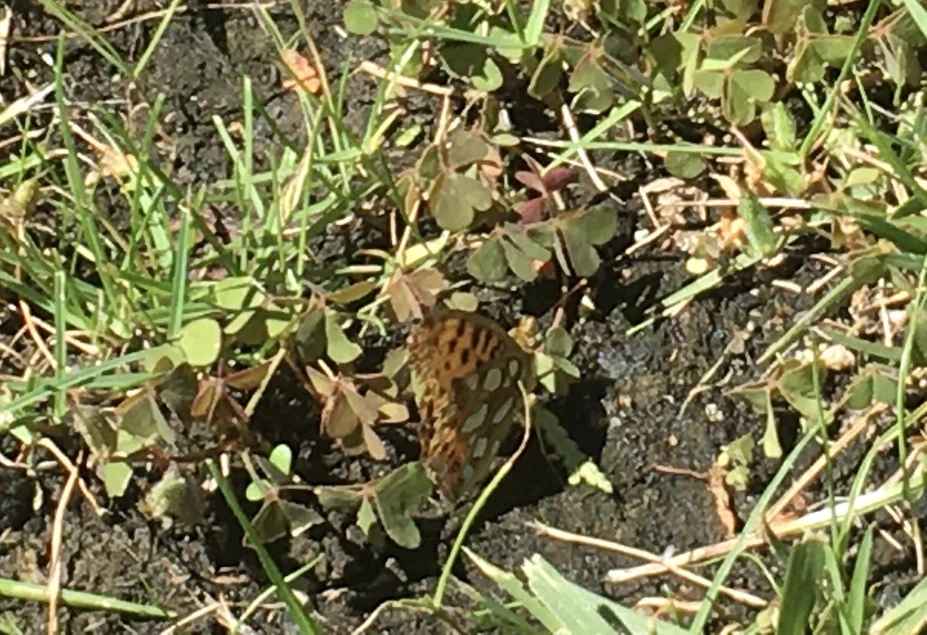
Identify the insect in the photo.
Issoria lathonia
